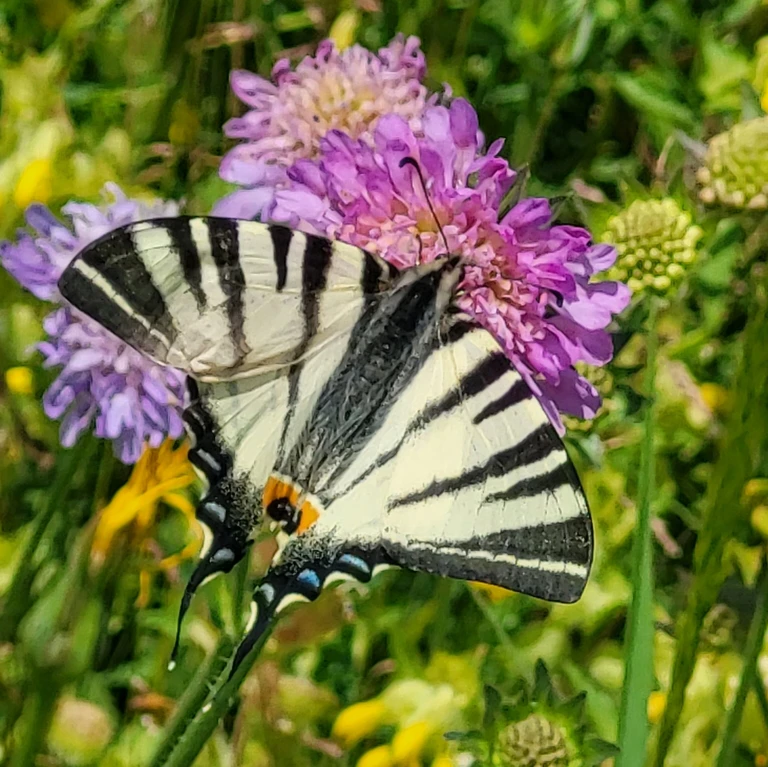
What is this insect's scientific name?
Iphiclides podalirius
